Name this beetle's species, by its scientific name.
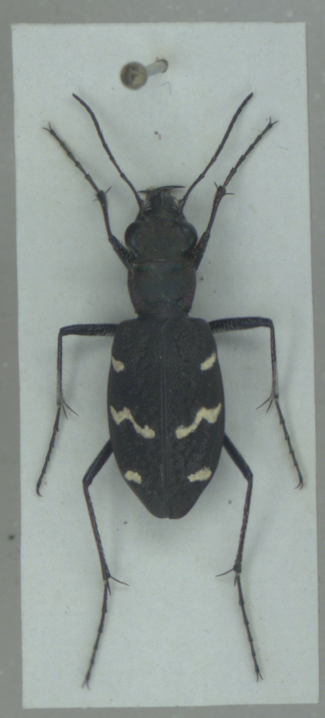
Cicindela sylvatica
